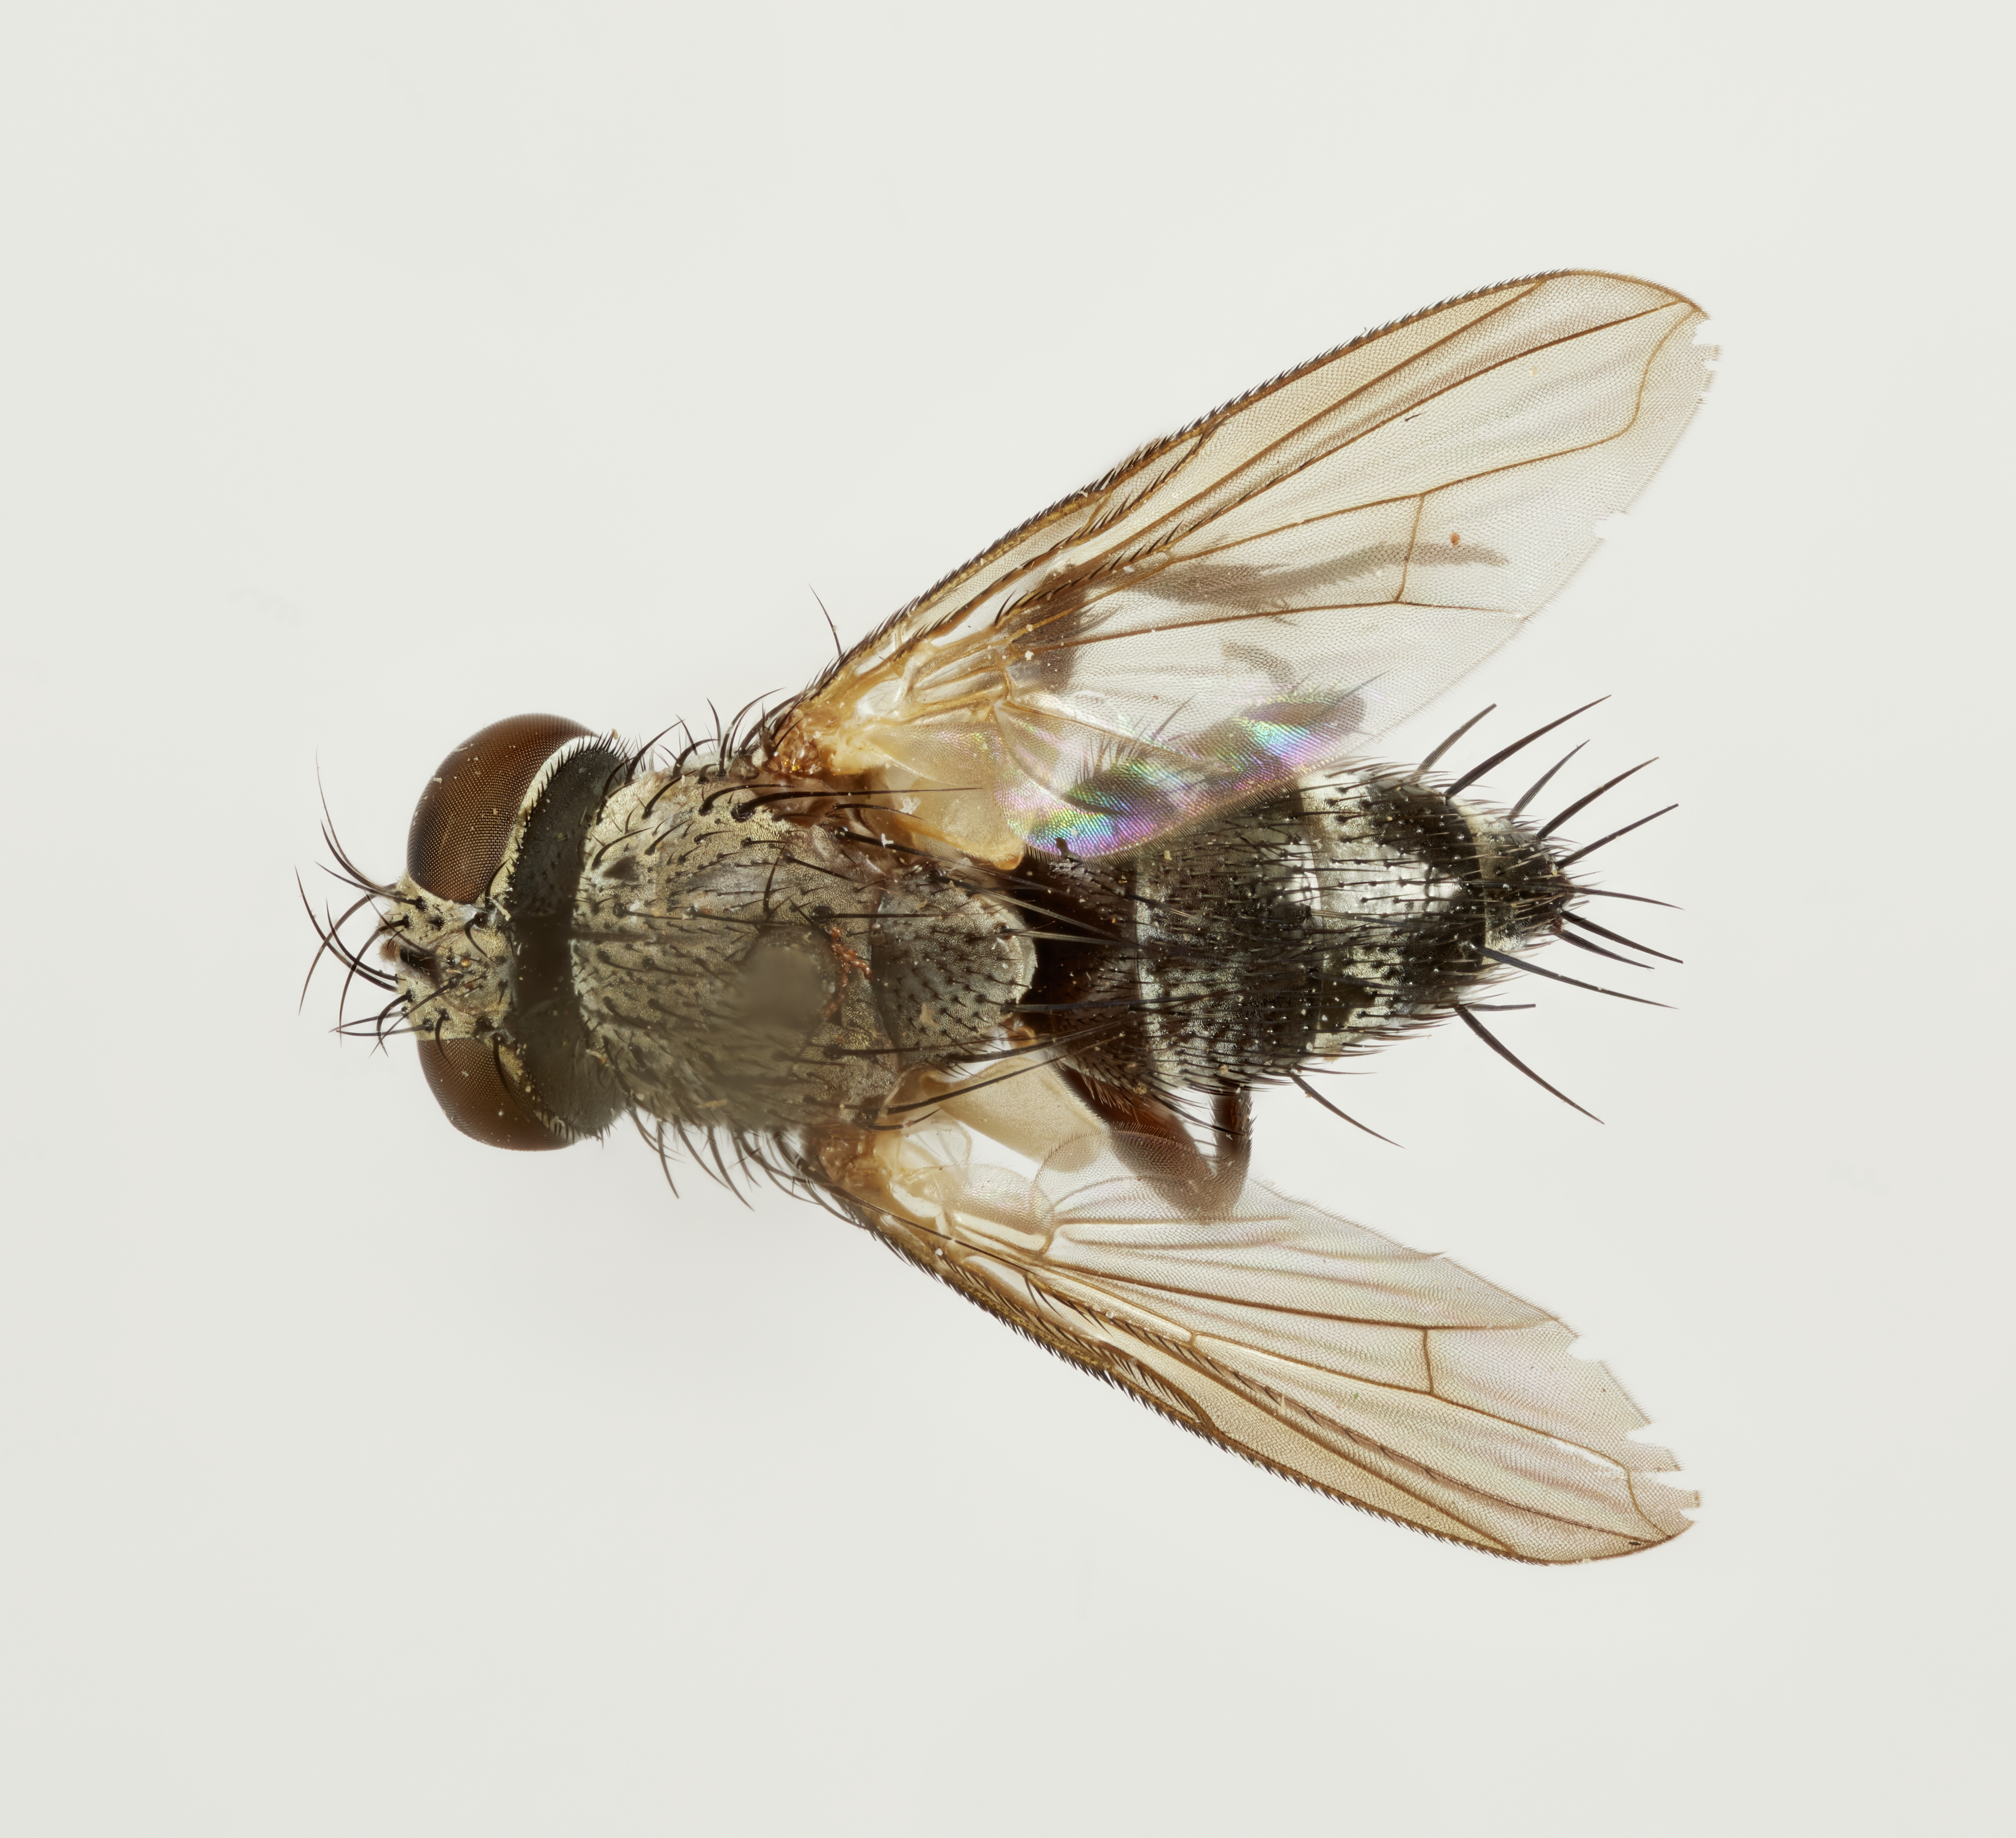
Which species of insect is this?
Pararrhinactia parva
